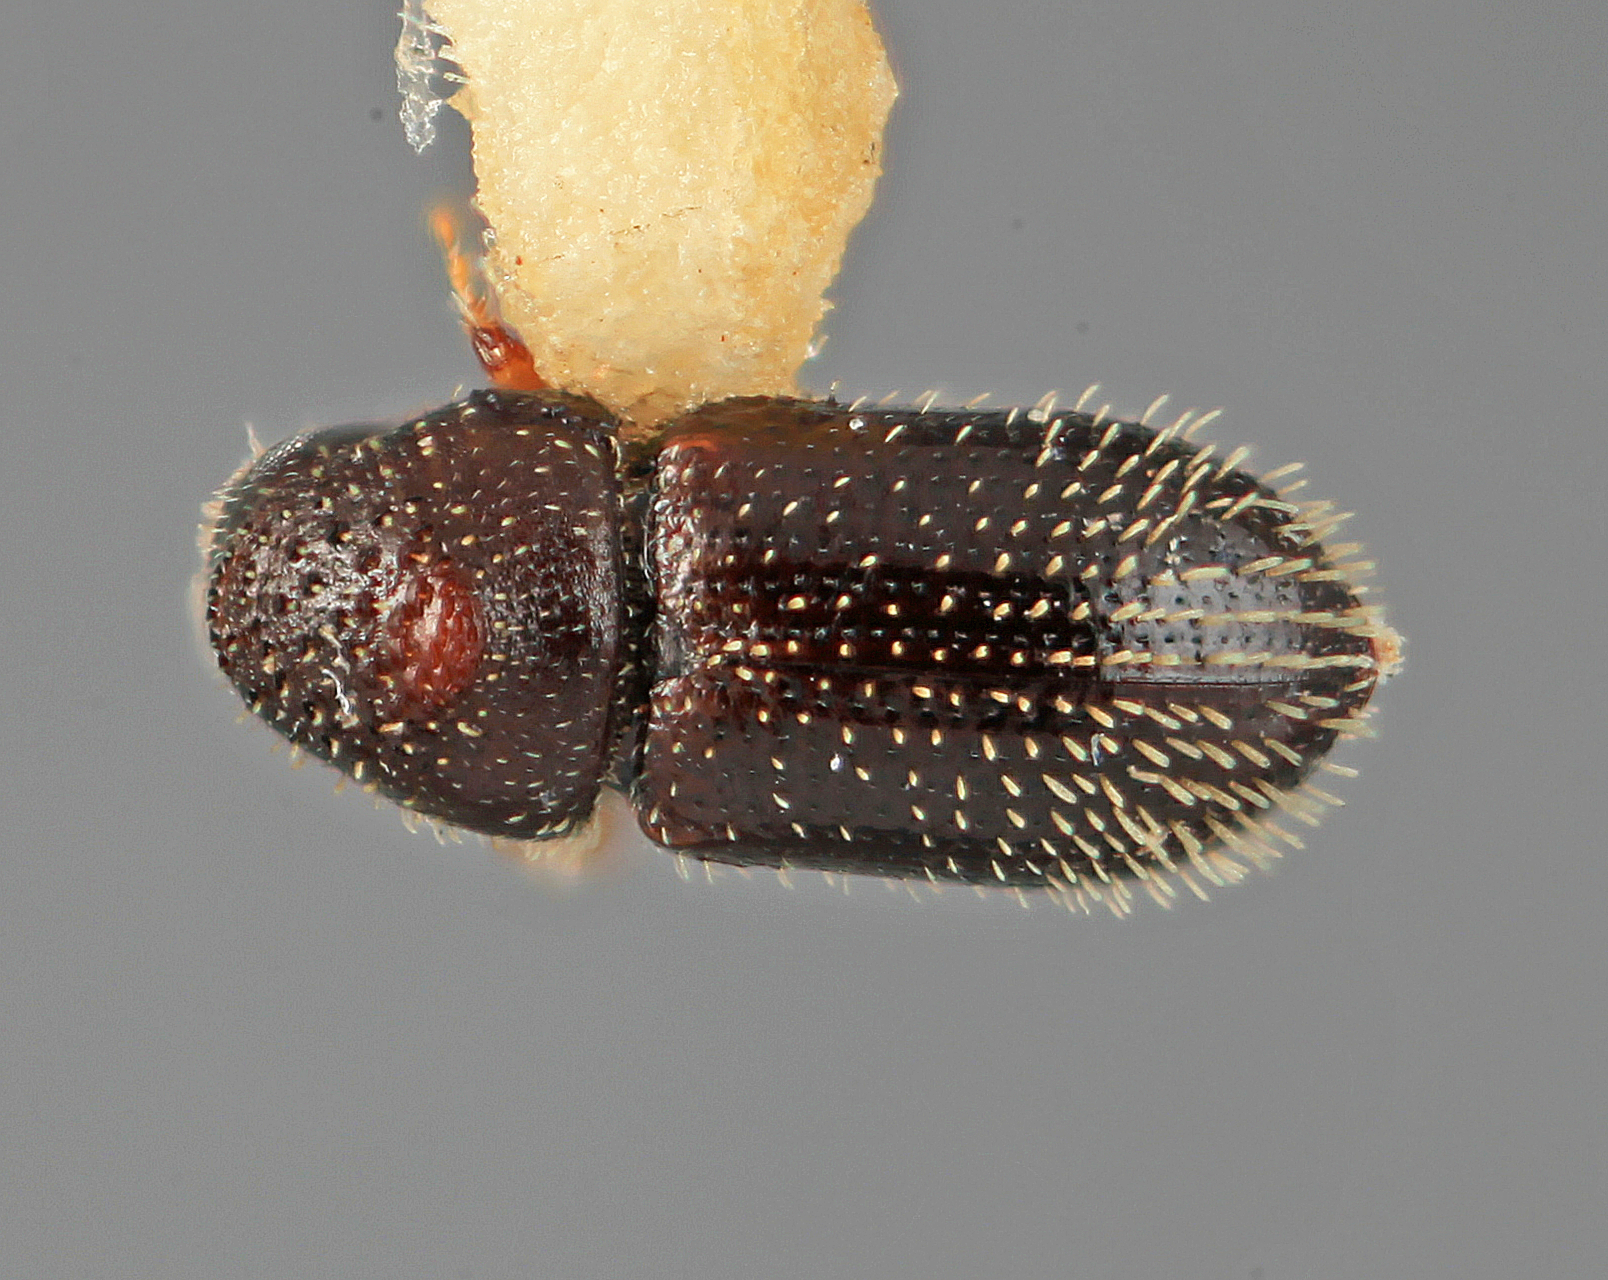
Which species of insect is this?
Pseudothysanoes funereus
